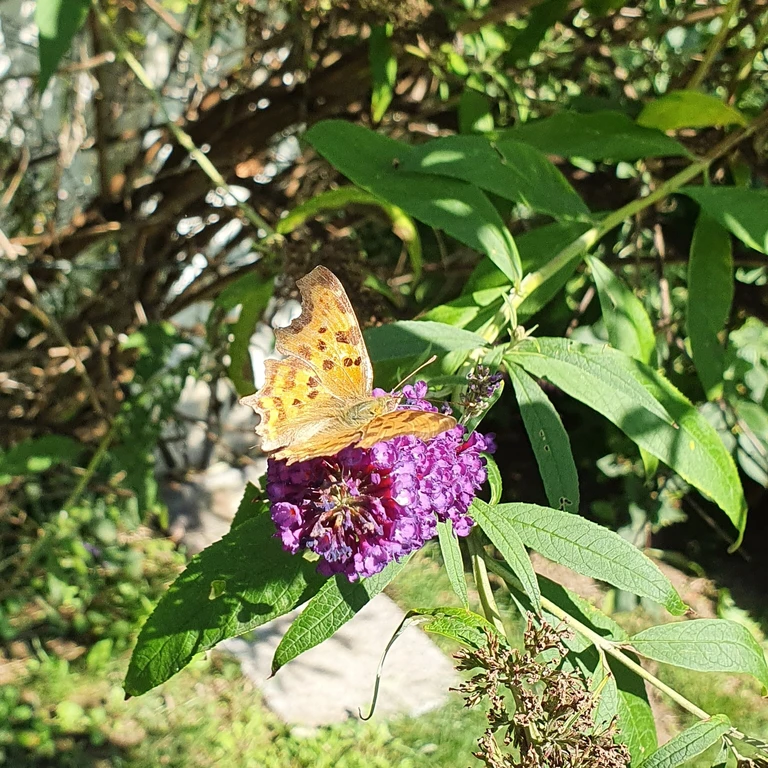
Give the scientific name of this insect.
Polygonia c-album
